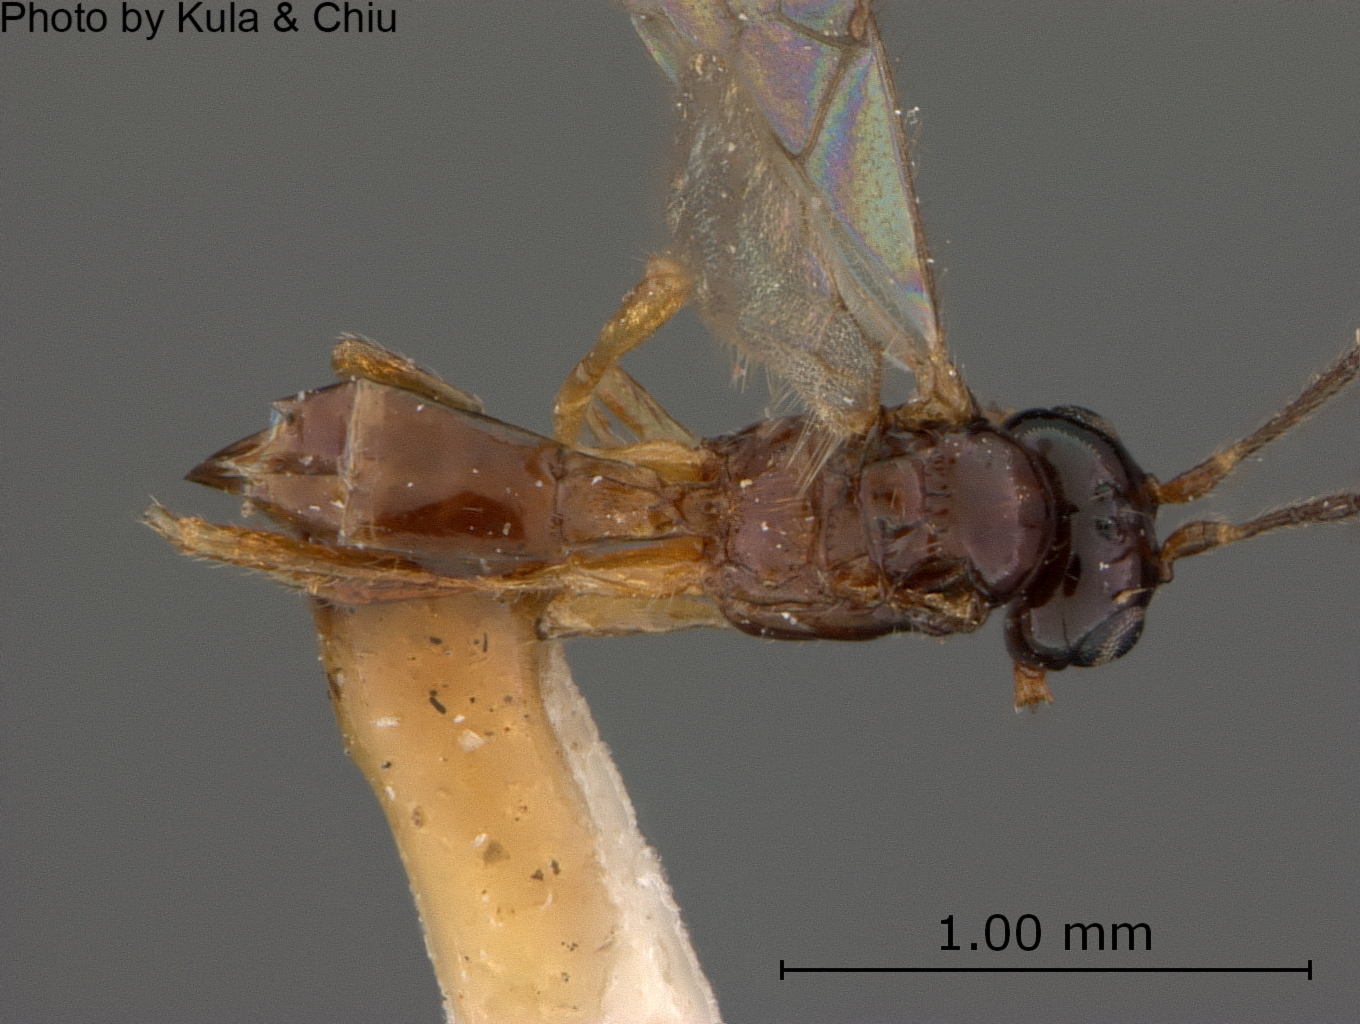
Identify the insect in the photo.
Aspilota astoriensis
